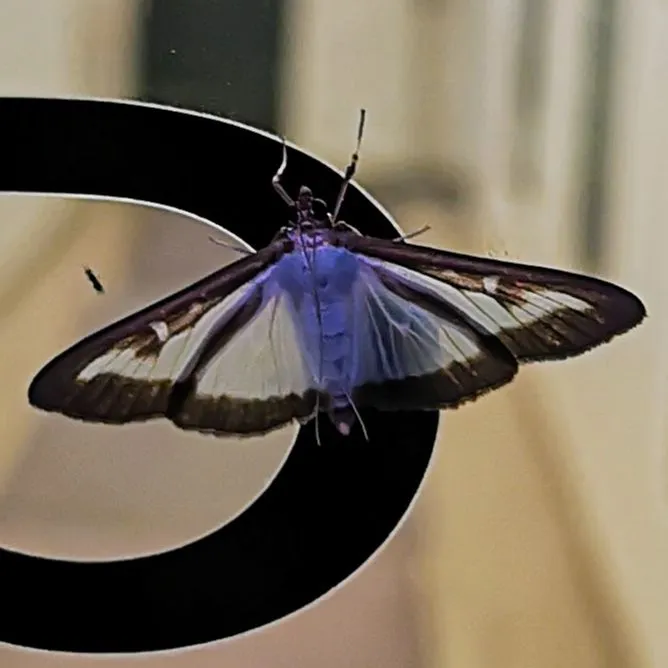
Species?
Cydalima perspectalis
